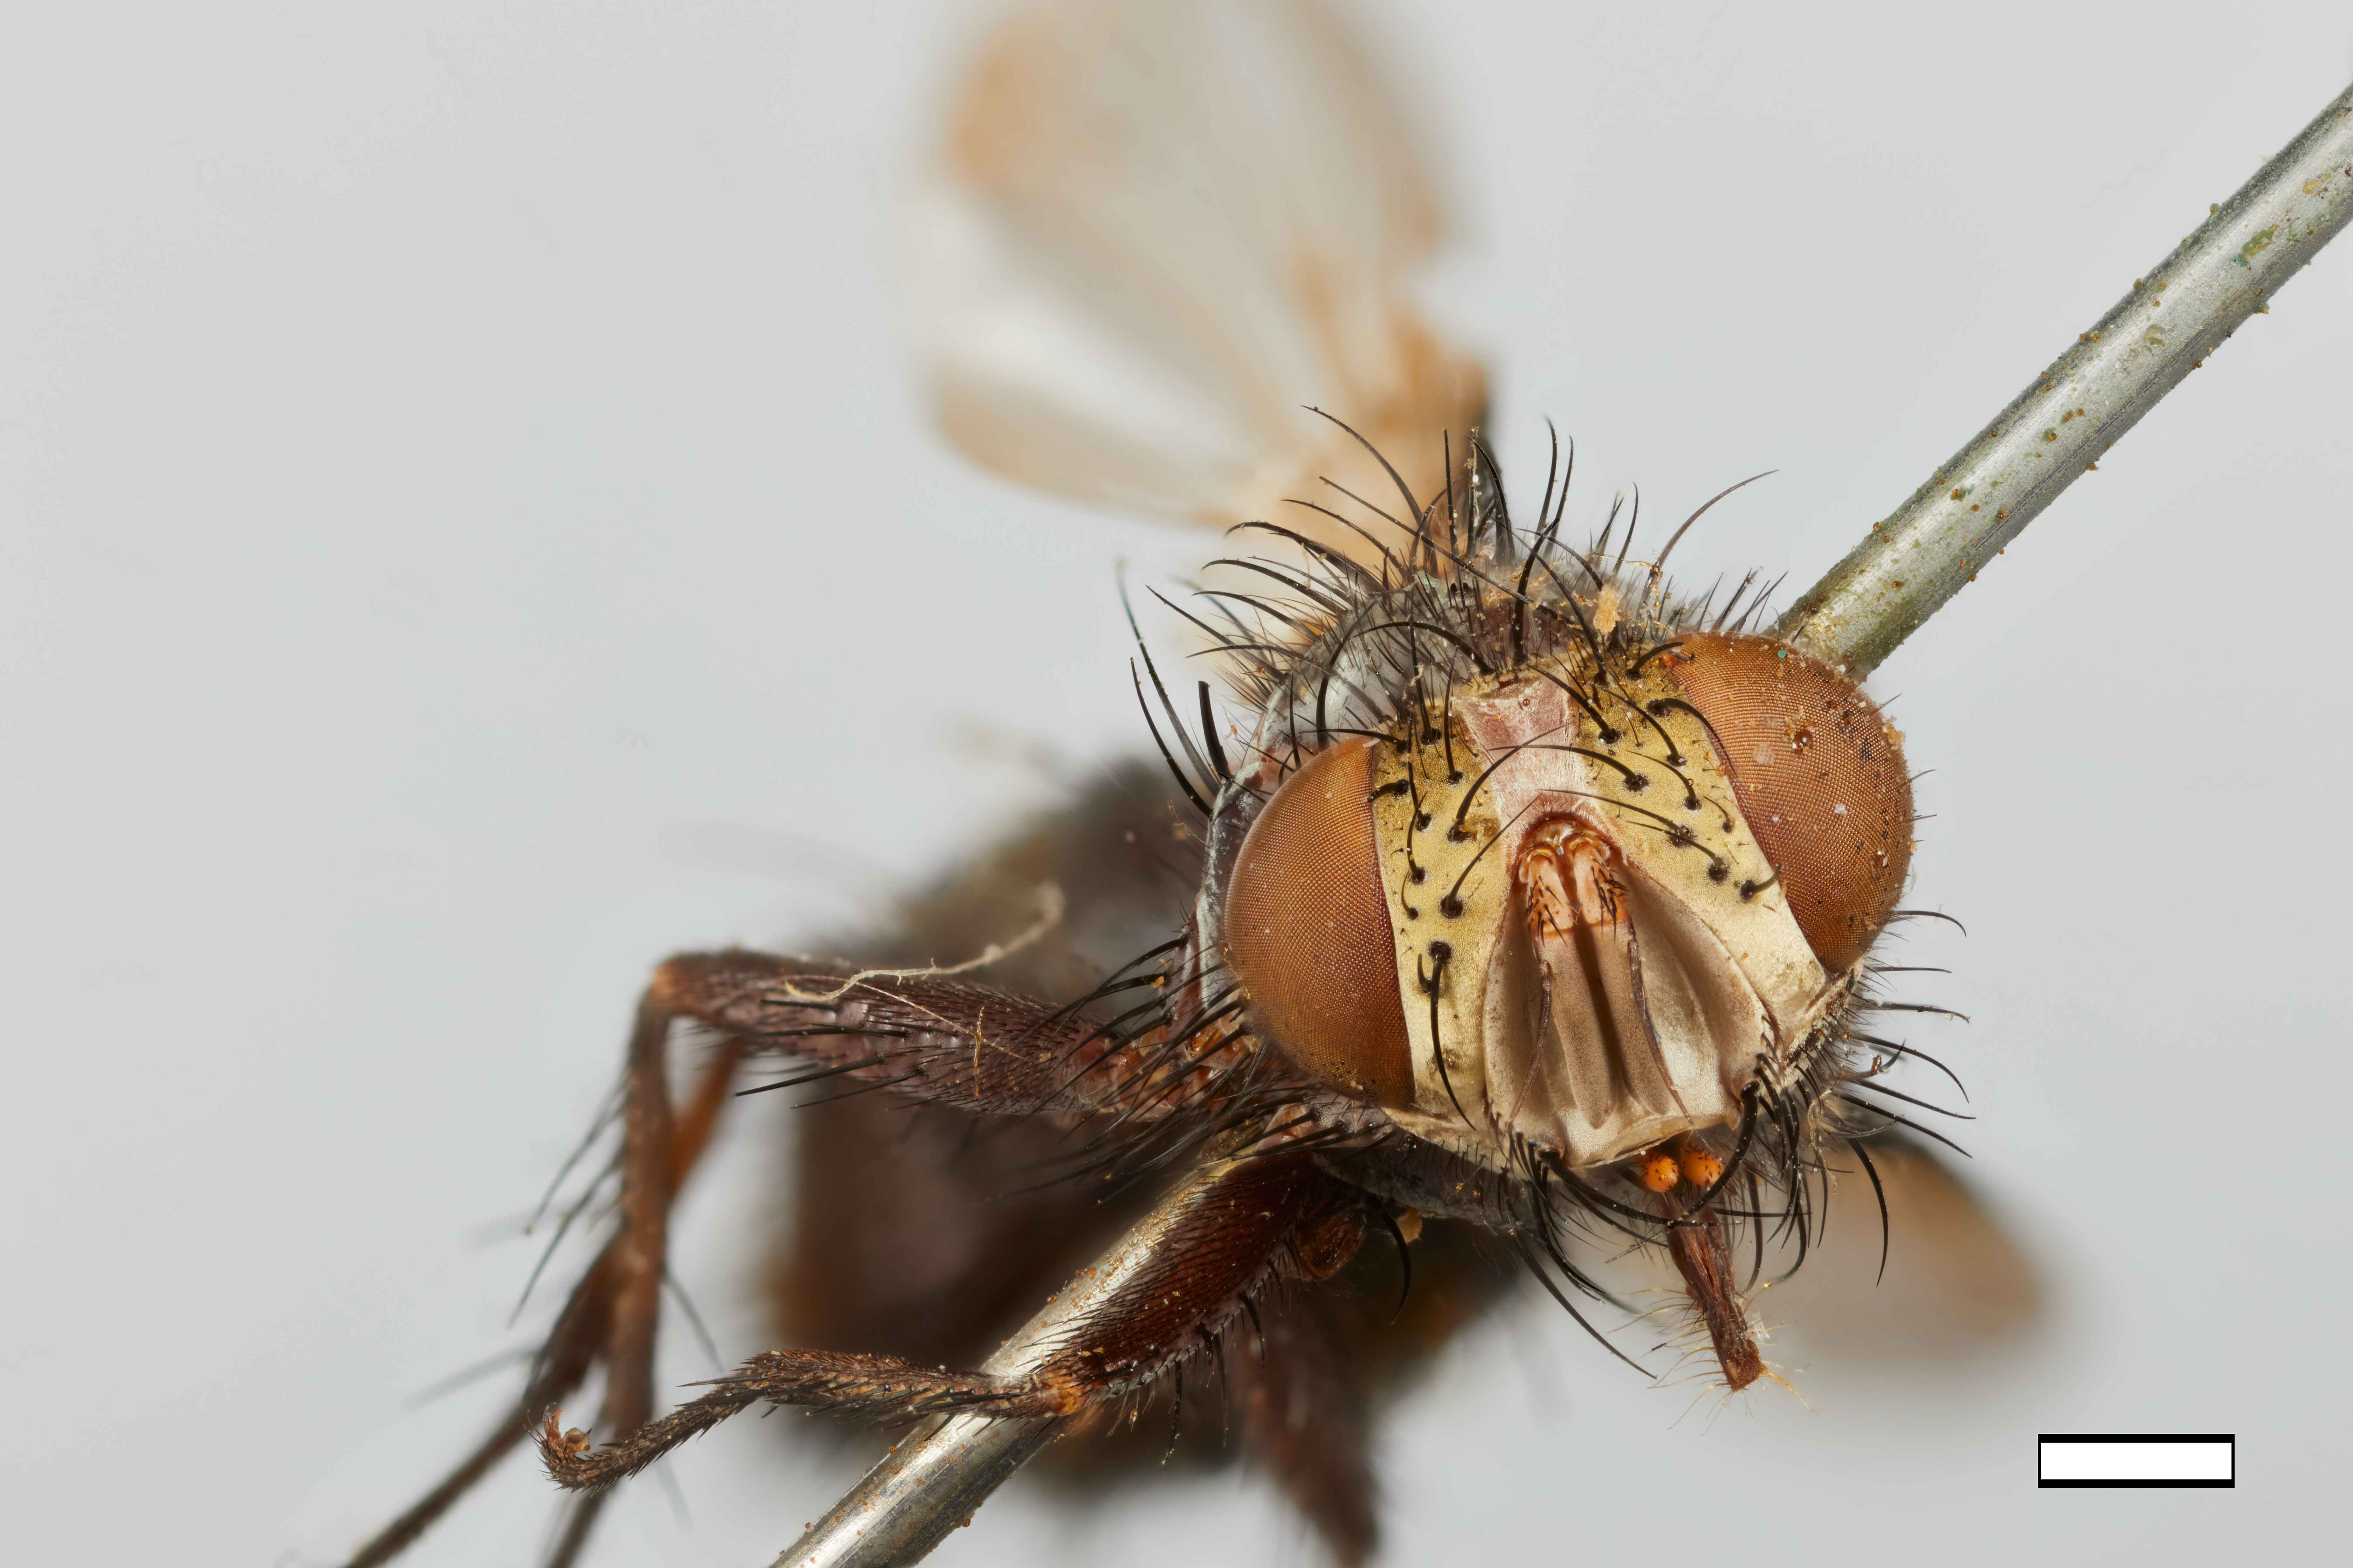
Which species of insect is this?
Ceromasia aurifrons
